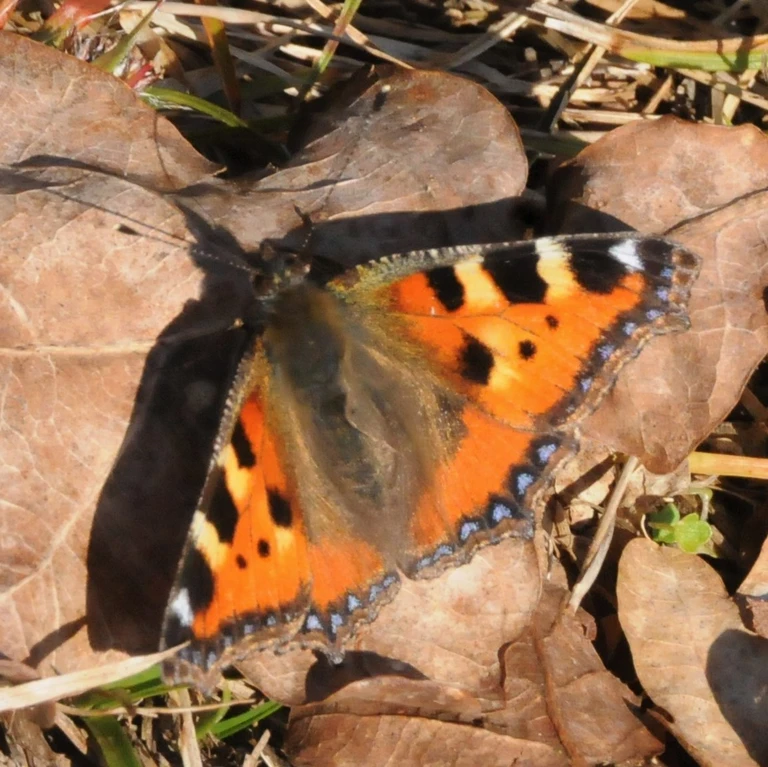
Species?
Aglais urticae
